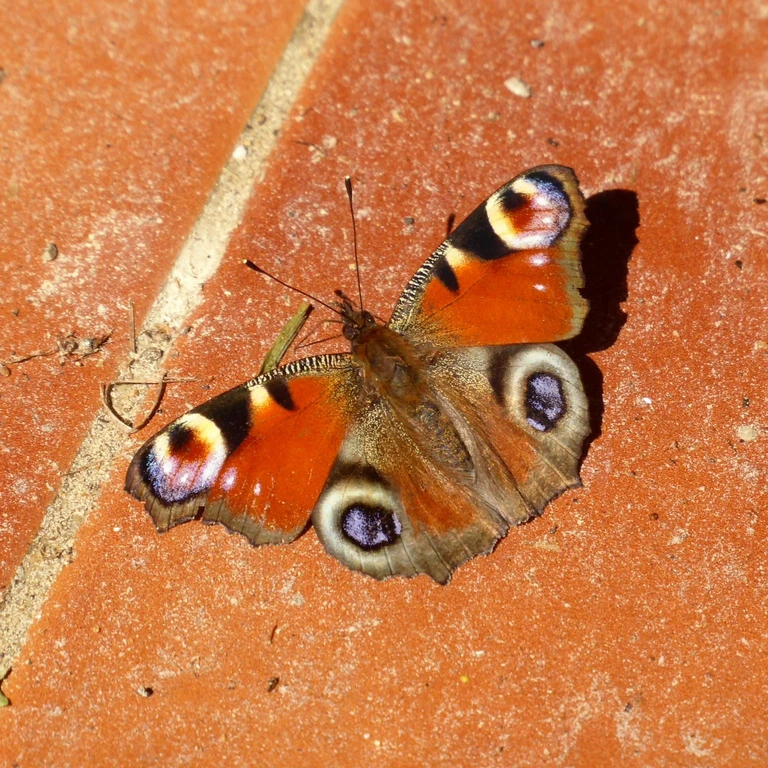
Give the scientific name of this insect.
Aglais io
